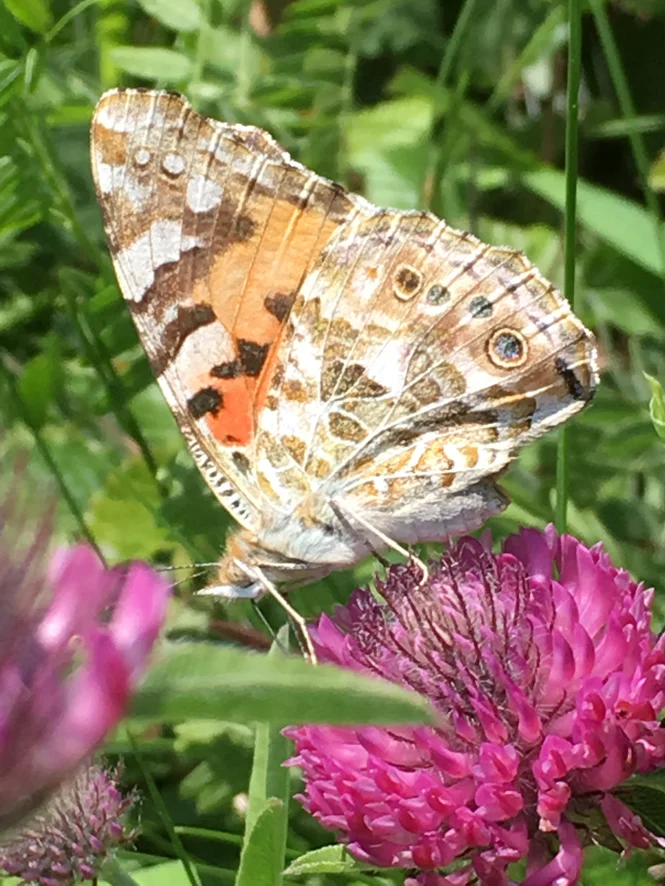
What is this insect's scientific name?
Vanessa cardui
